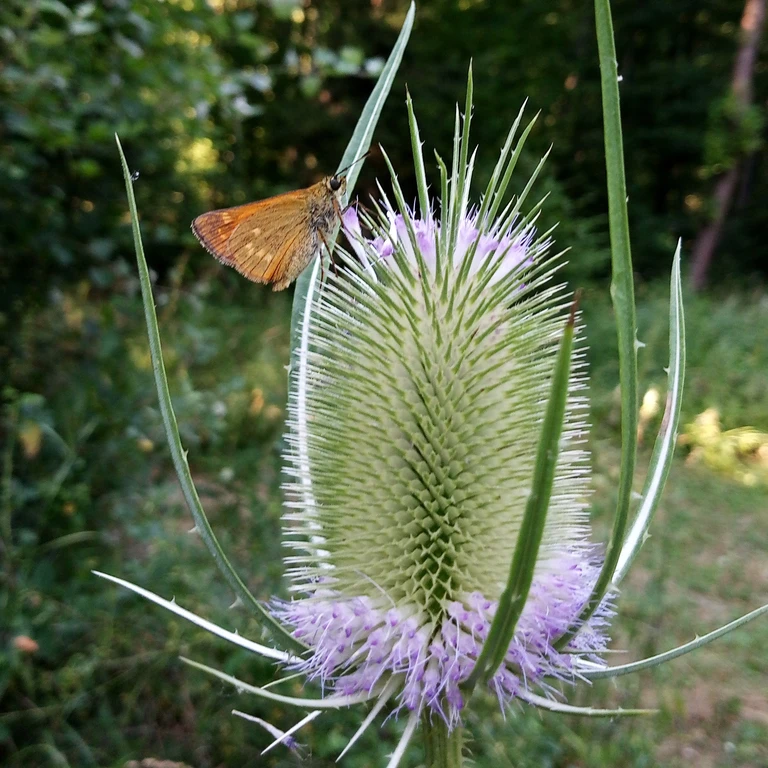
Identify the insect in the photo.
Ochlodes sylvanus (also Ochlodes venata)
